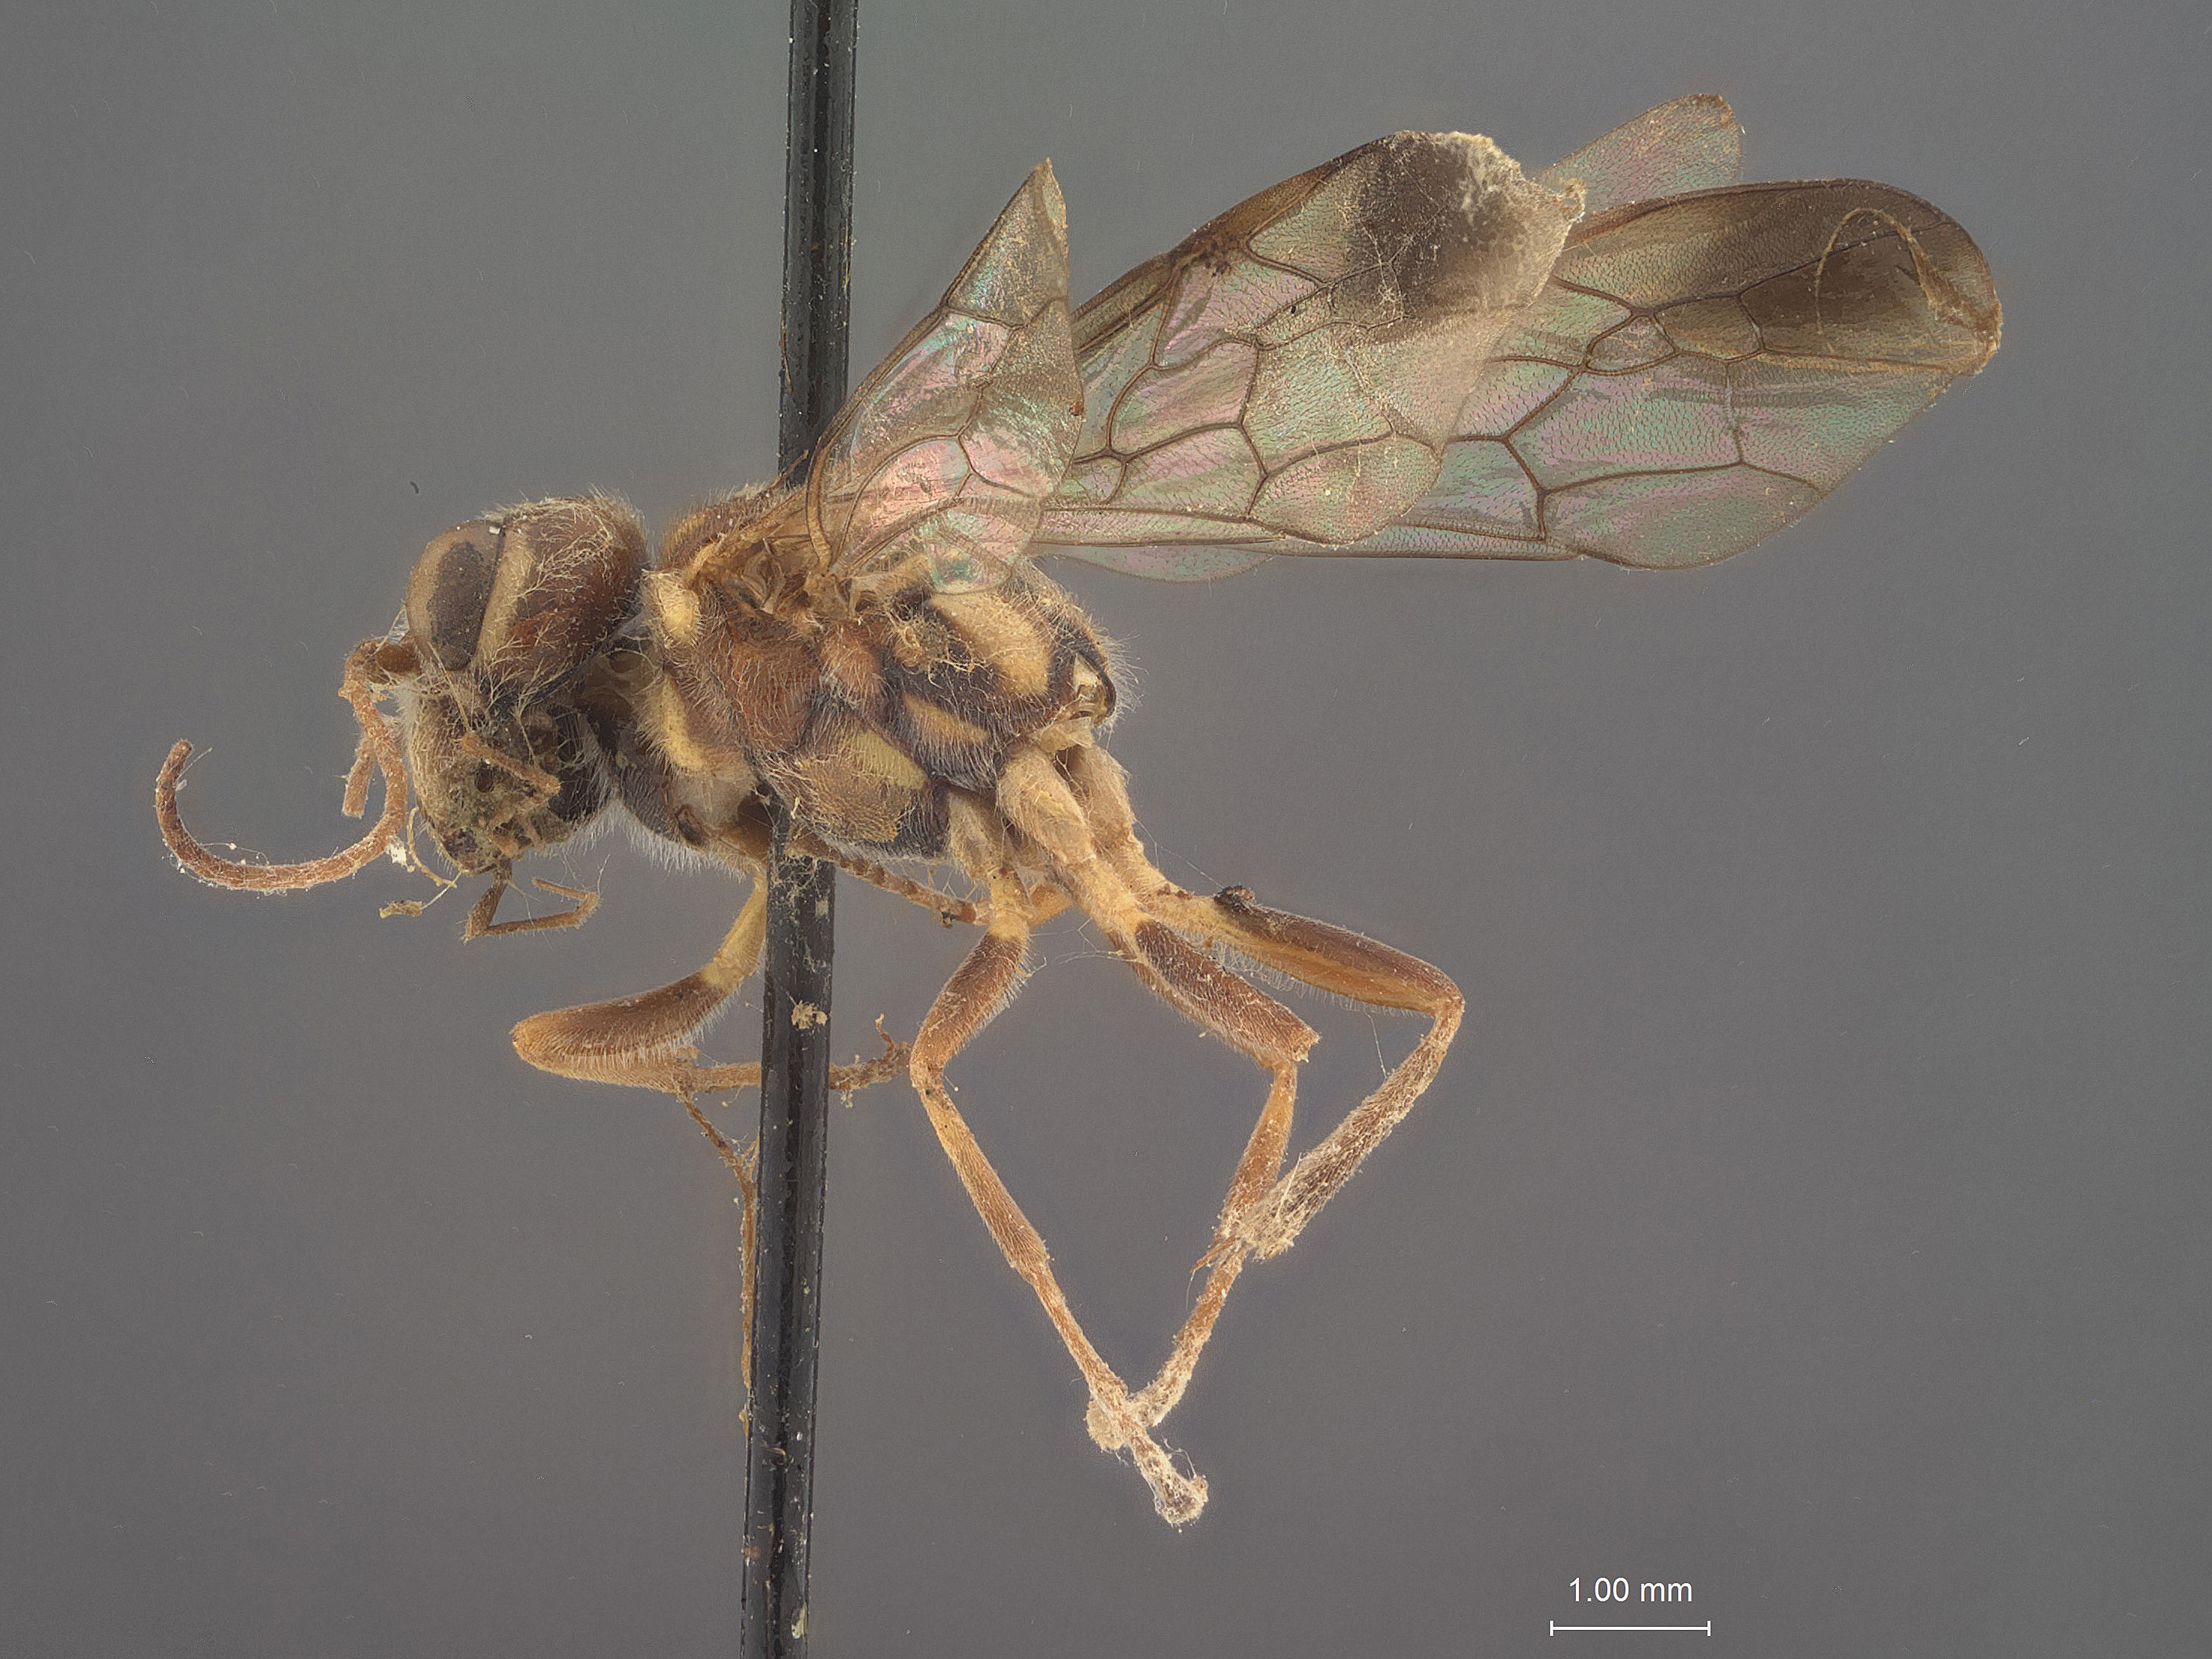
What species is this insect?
Poecilogonalos henicospili
